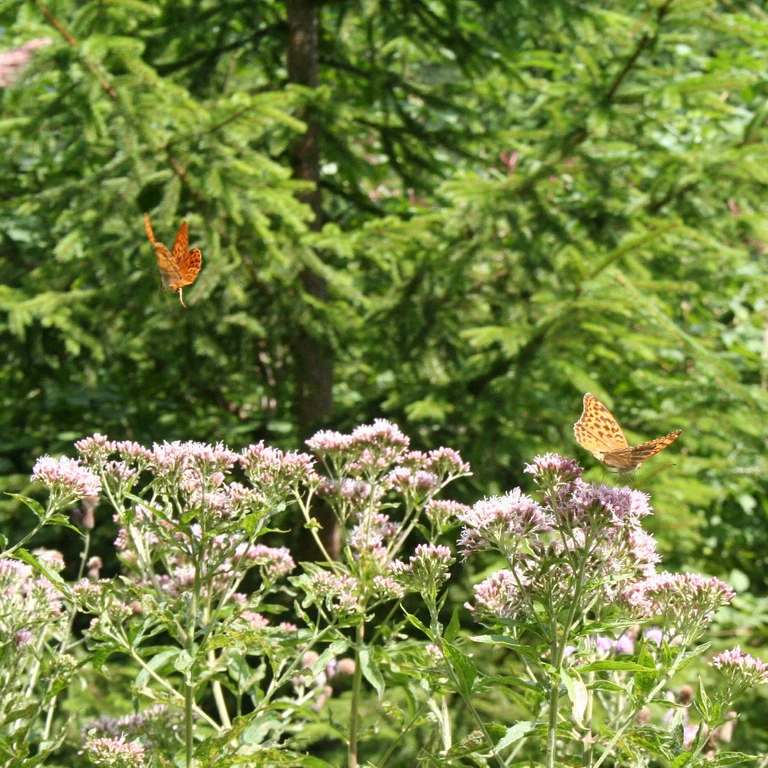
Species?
Argynnis paphia
